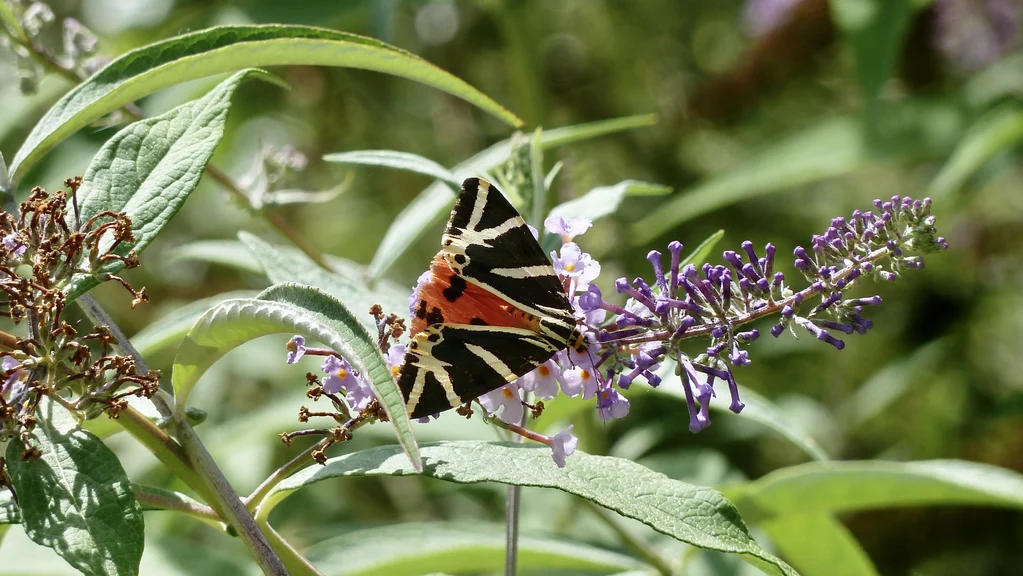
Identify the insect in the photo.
Euplagia quadripunctaria
